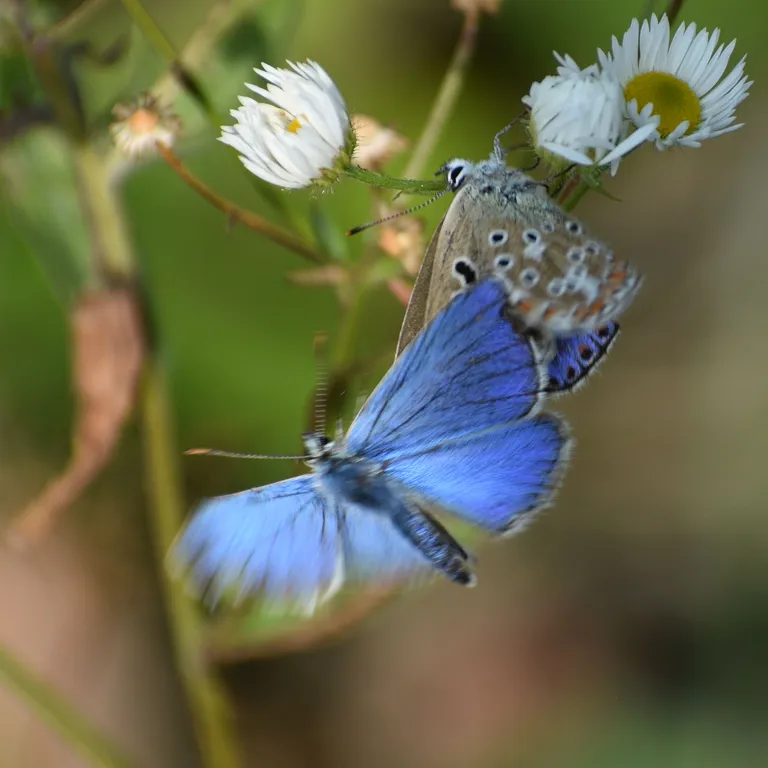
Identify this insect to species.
Lysandra bellargus
